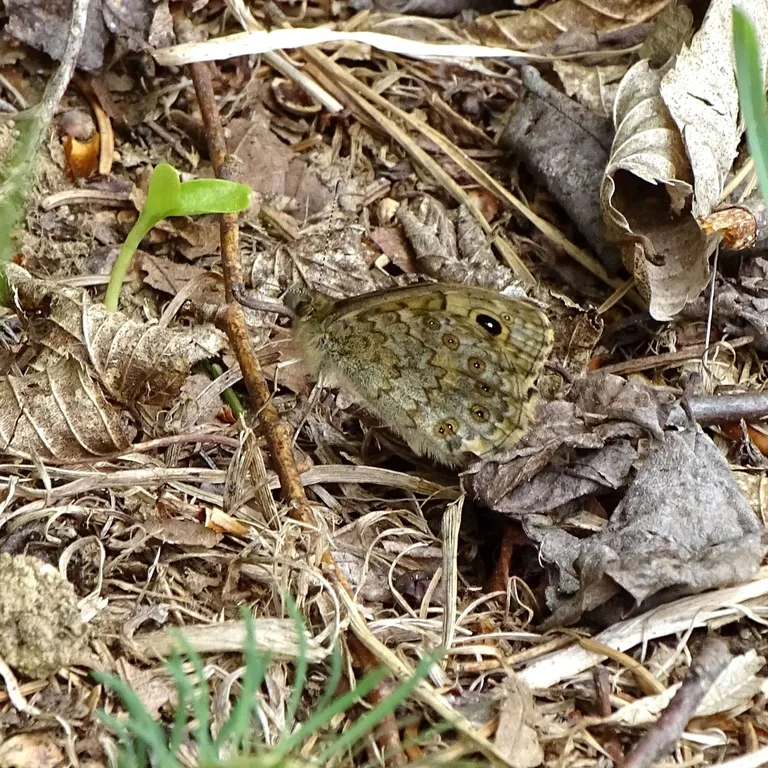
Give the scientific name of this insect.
Lasiommata megera (also Pararge megera)
